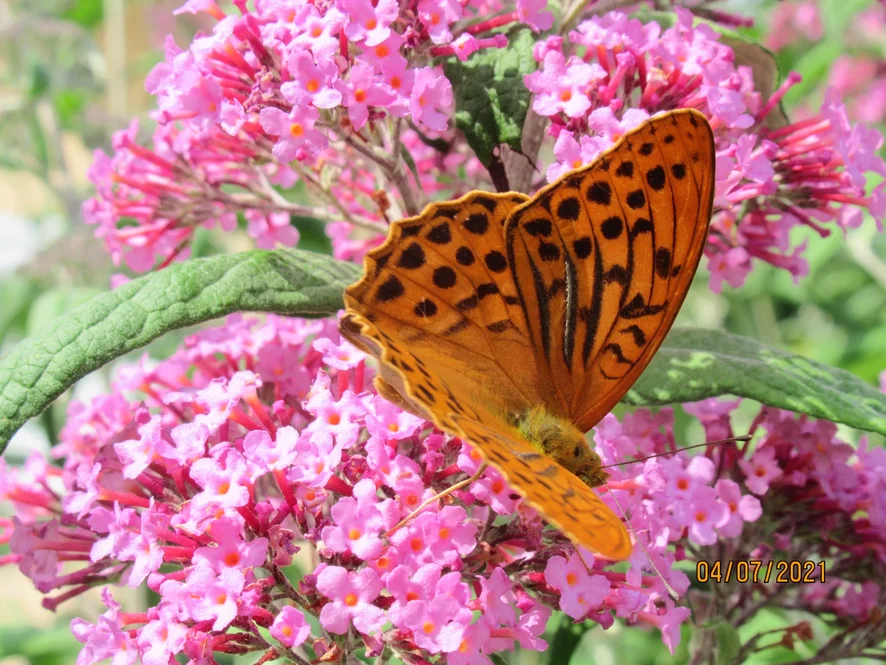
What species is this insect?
Argynnis paphia
